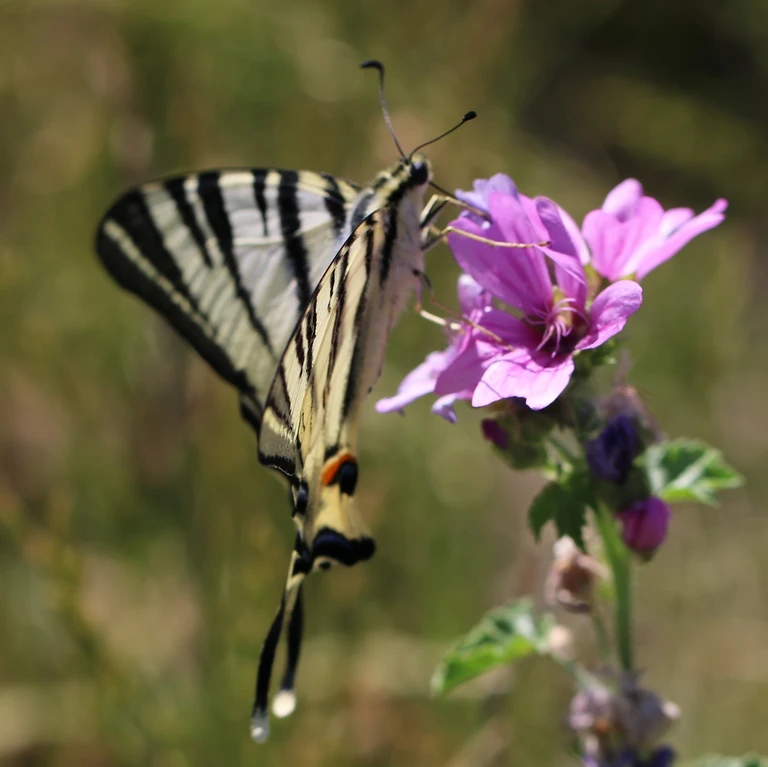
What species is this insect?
Iphiclides podalirius
